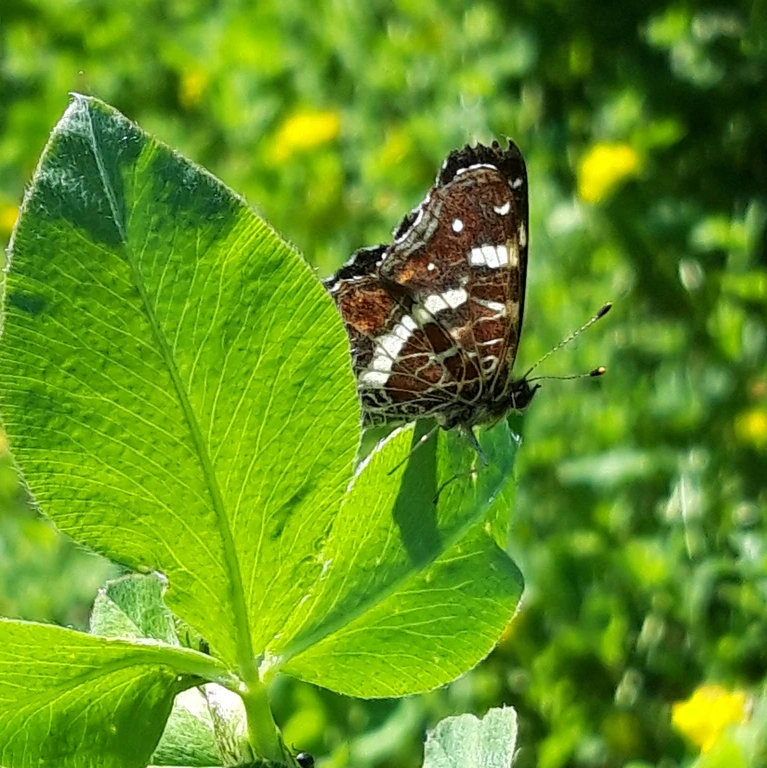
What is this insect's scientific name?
Araschnia levana
